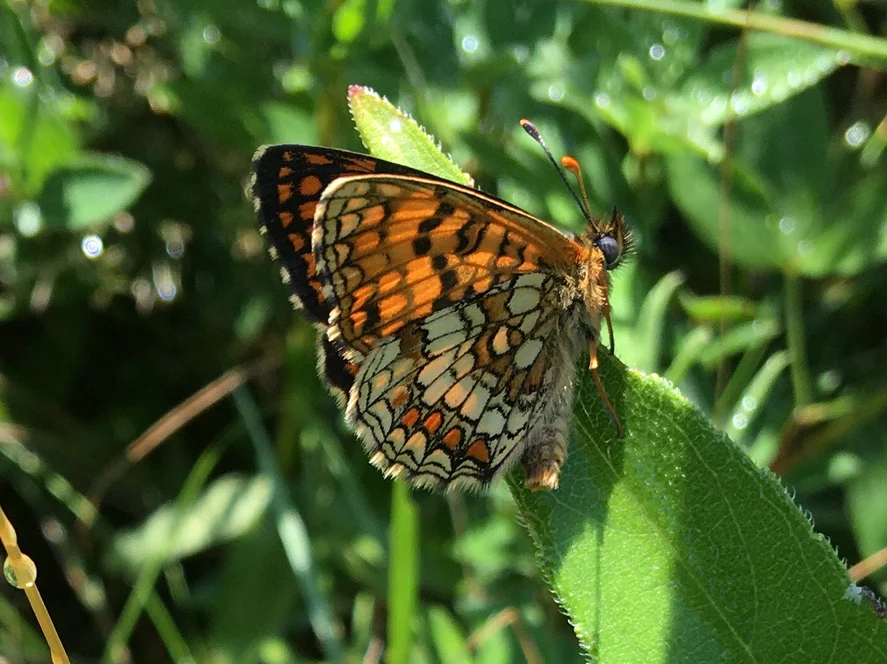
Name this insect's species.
Melitaea athalia
